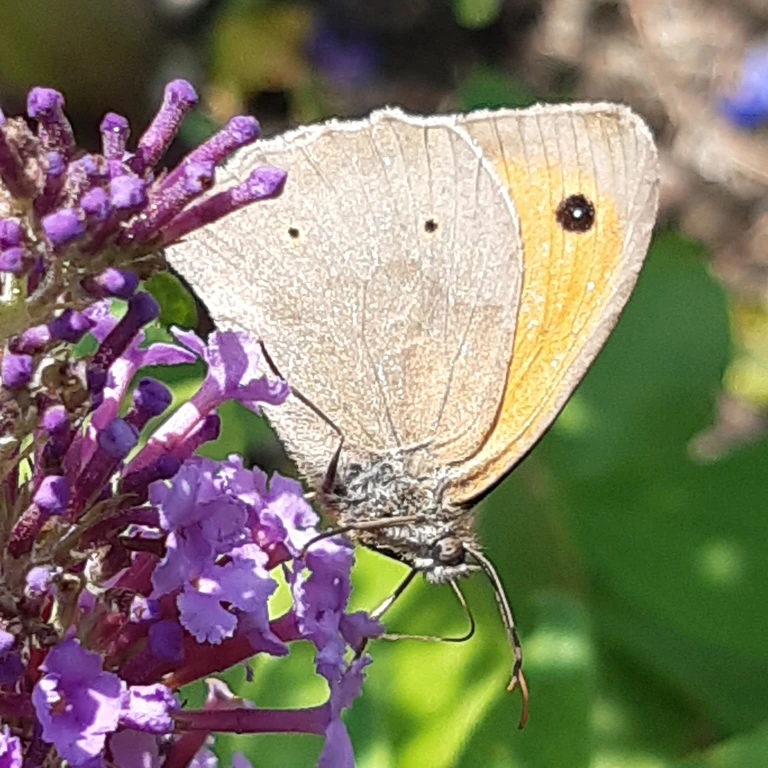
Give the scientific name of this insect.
Maniola jurtina
